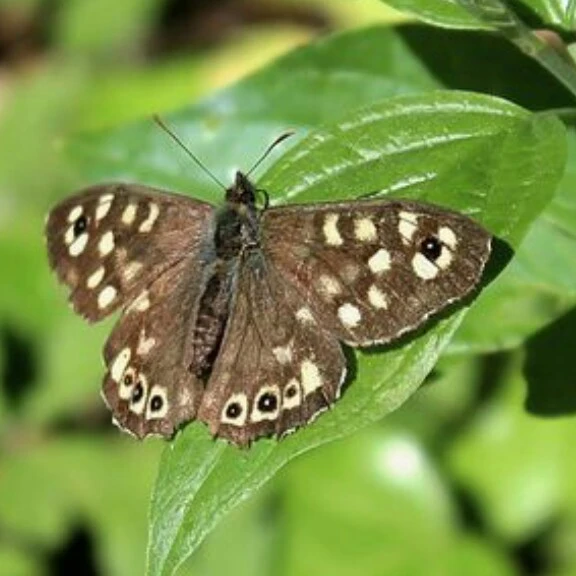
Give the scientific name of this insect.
Pararge aegeria
